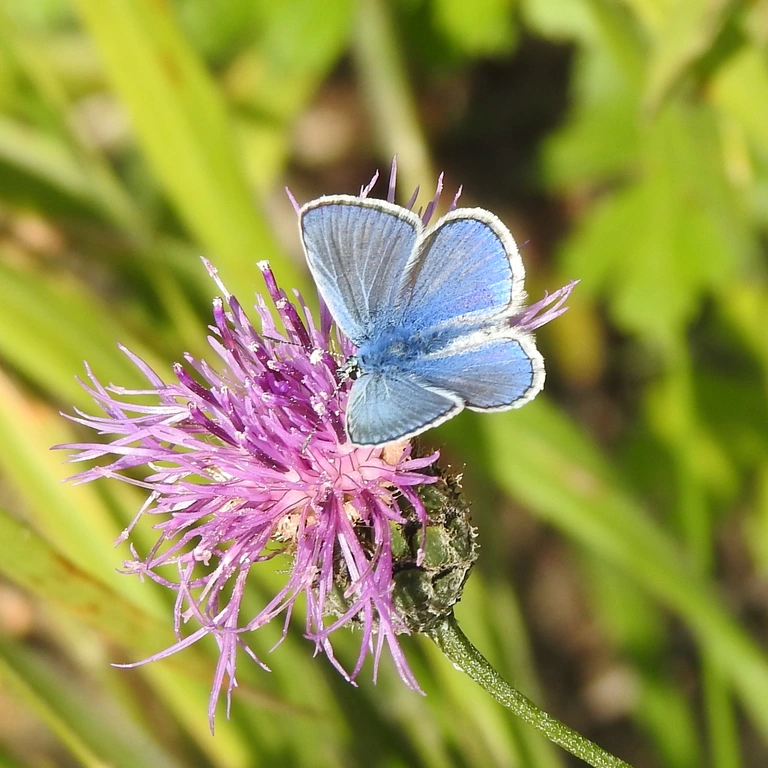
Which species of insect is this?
Polyommatus icarus
